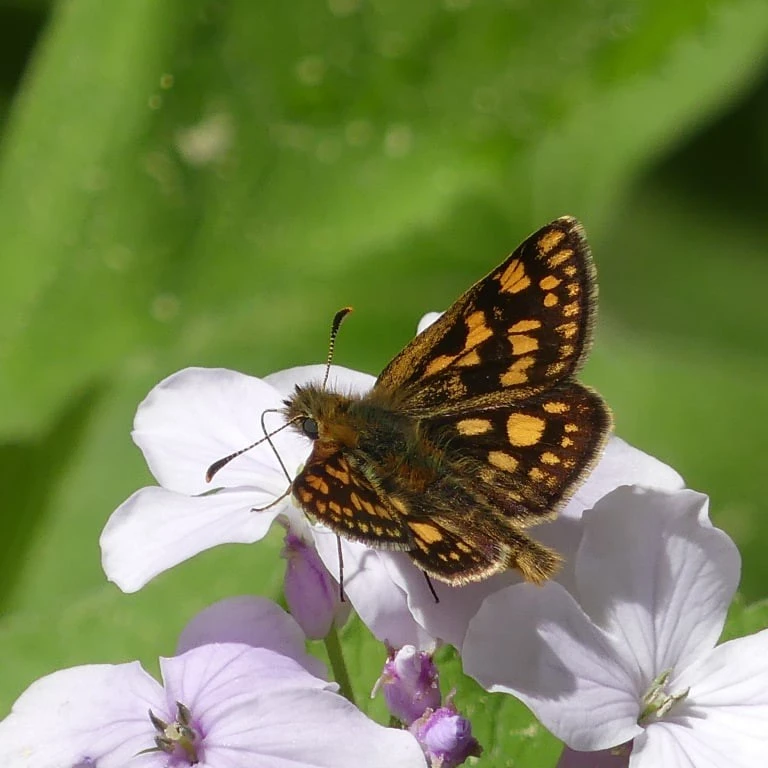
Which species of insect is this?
Carterocephalus palaemon
